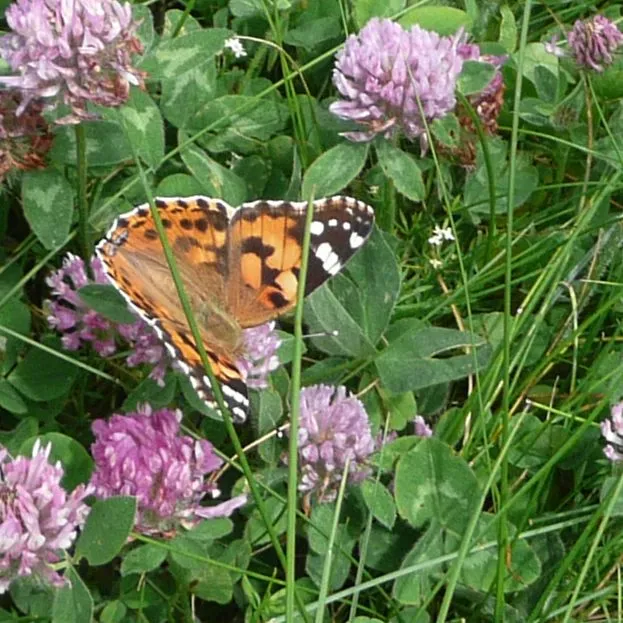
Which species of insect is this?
Vanessa cardui
